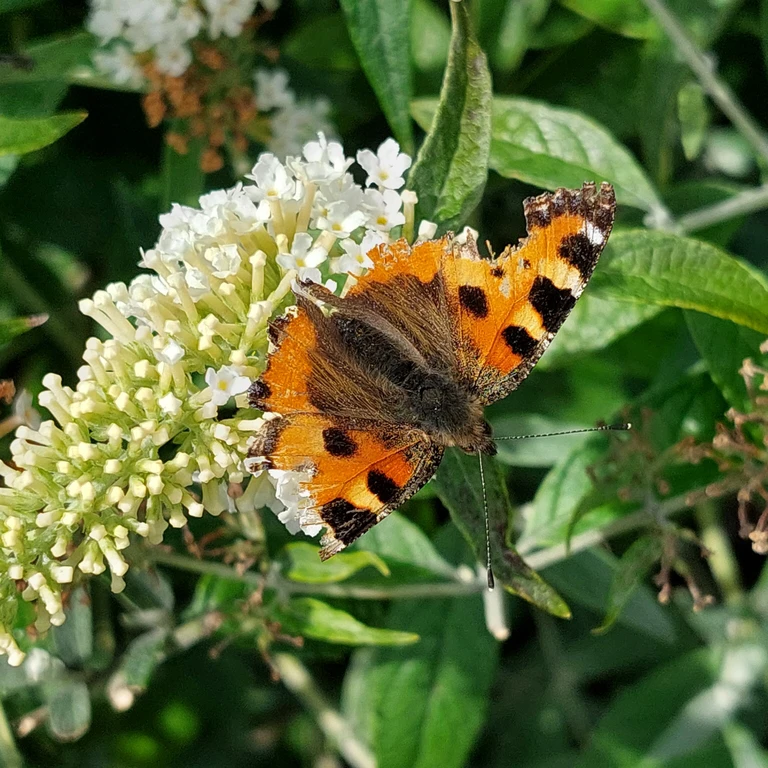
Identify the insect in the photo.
Aglais urticae
